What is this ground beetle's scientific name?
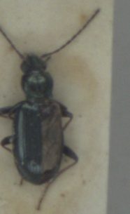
Bembidion geniculatum
